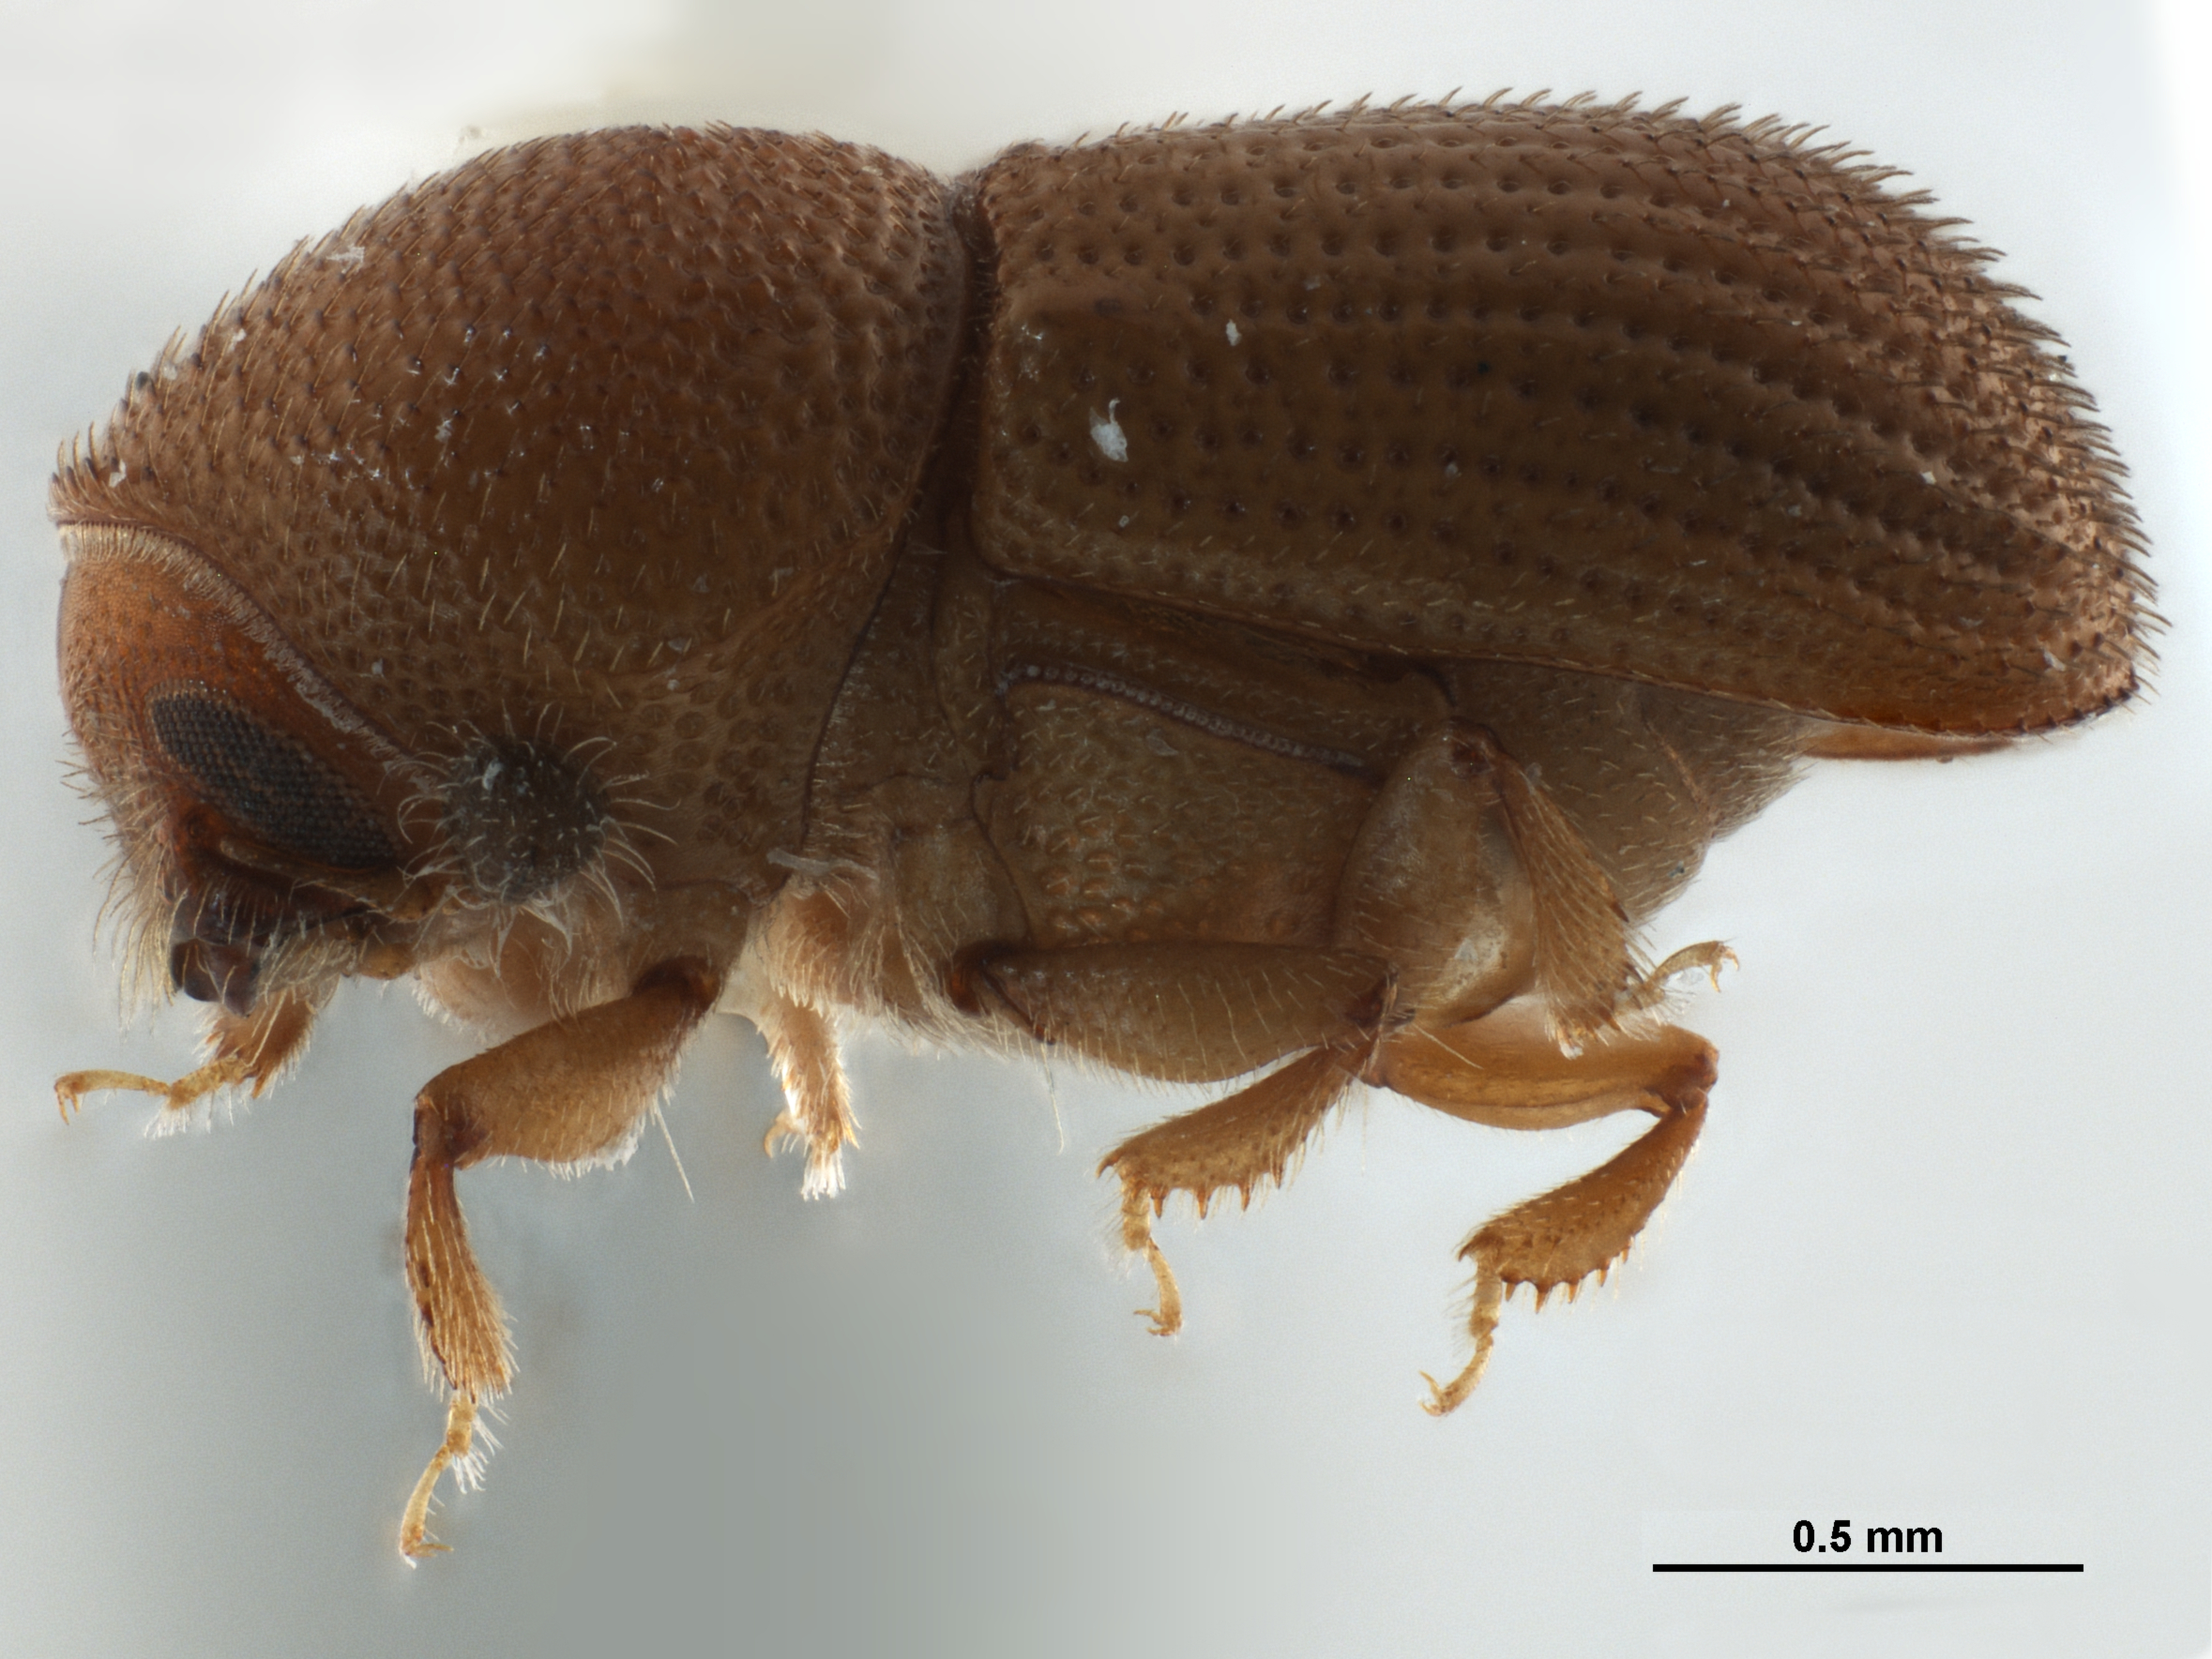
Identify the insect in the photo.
Scolytogenes afer
